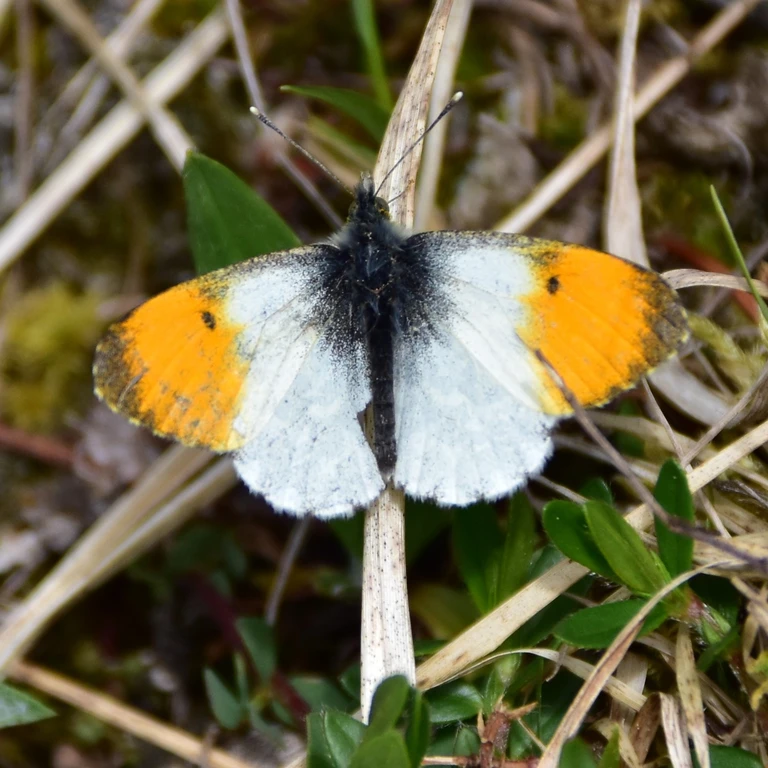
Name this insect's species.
Anthocharis cardamines
